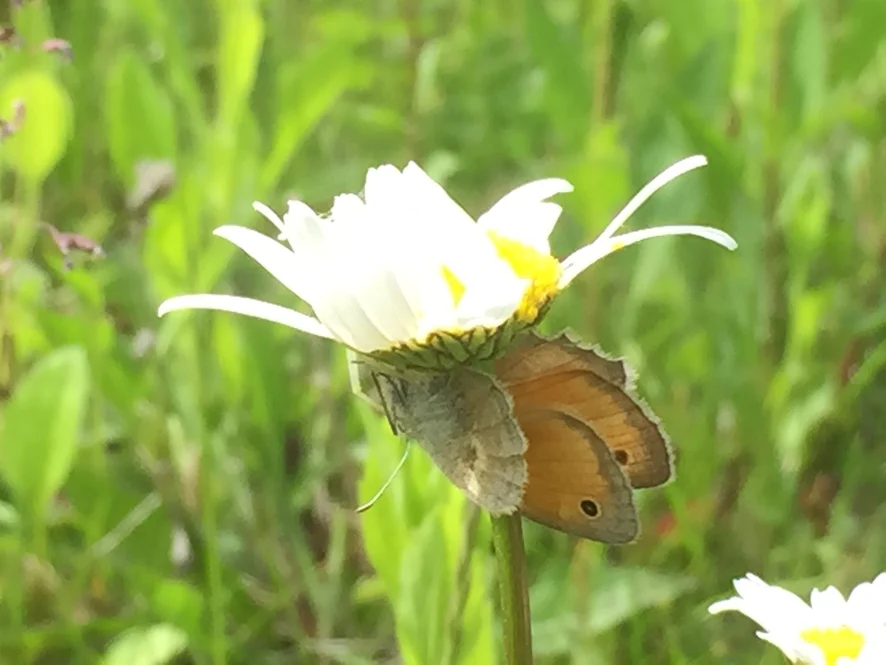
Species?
Coenonympha pamphilus
